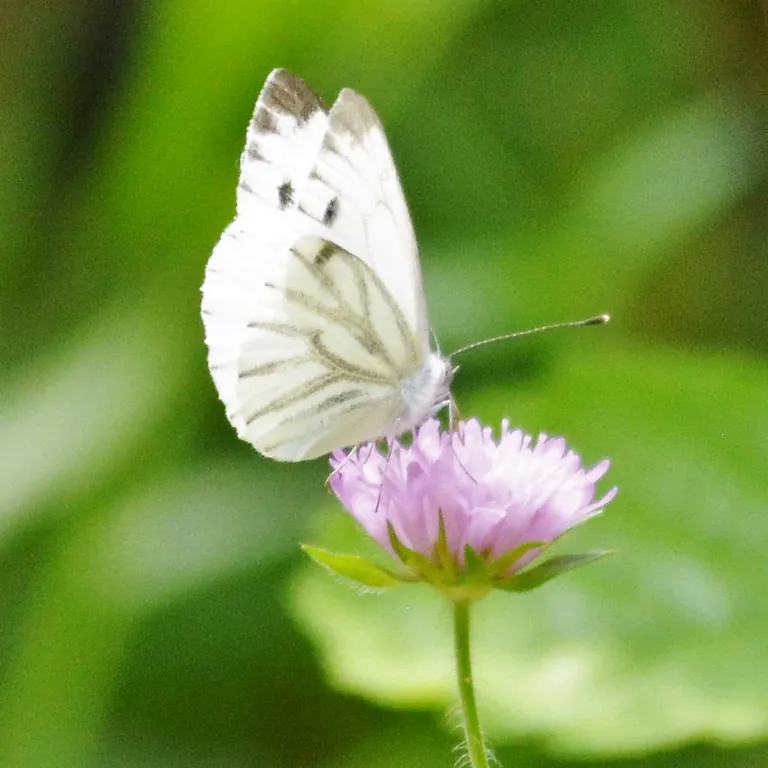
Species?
Pieris napi
